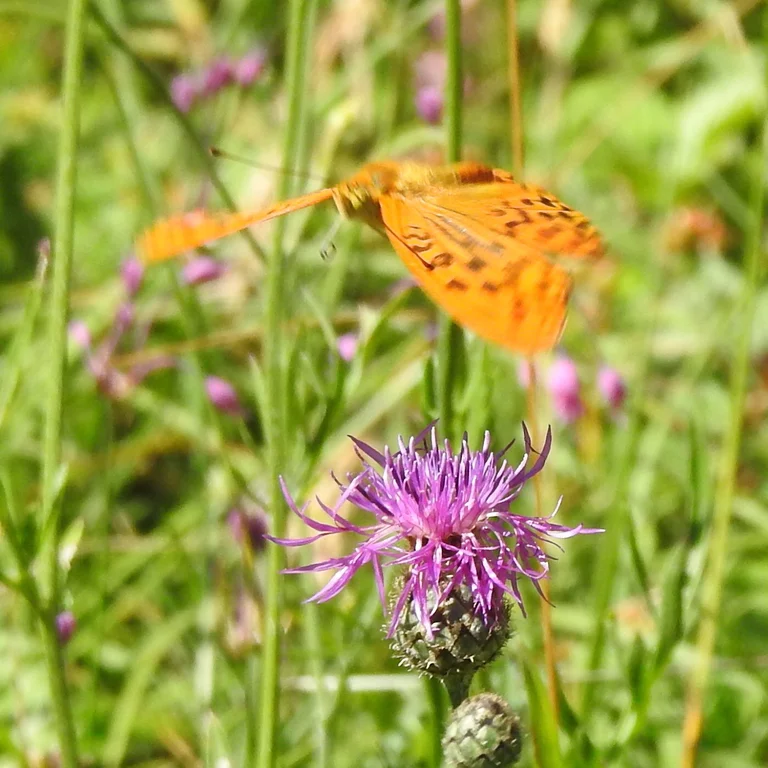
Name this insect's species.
Argynnis paphia
